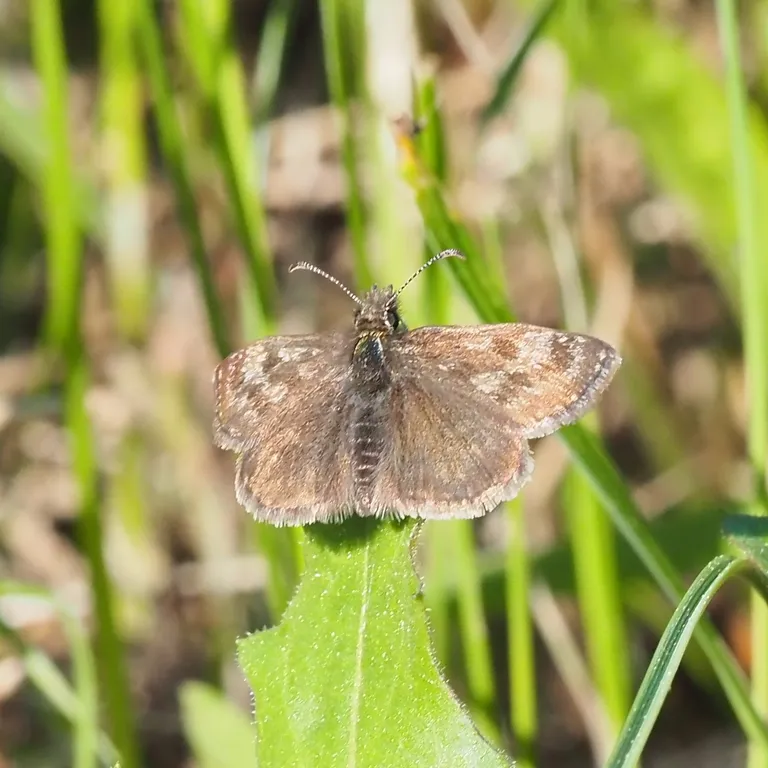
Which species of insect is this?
Erynnis tages
